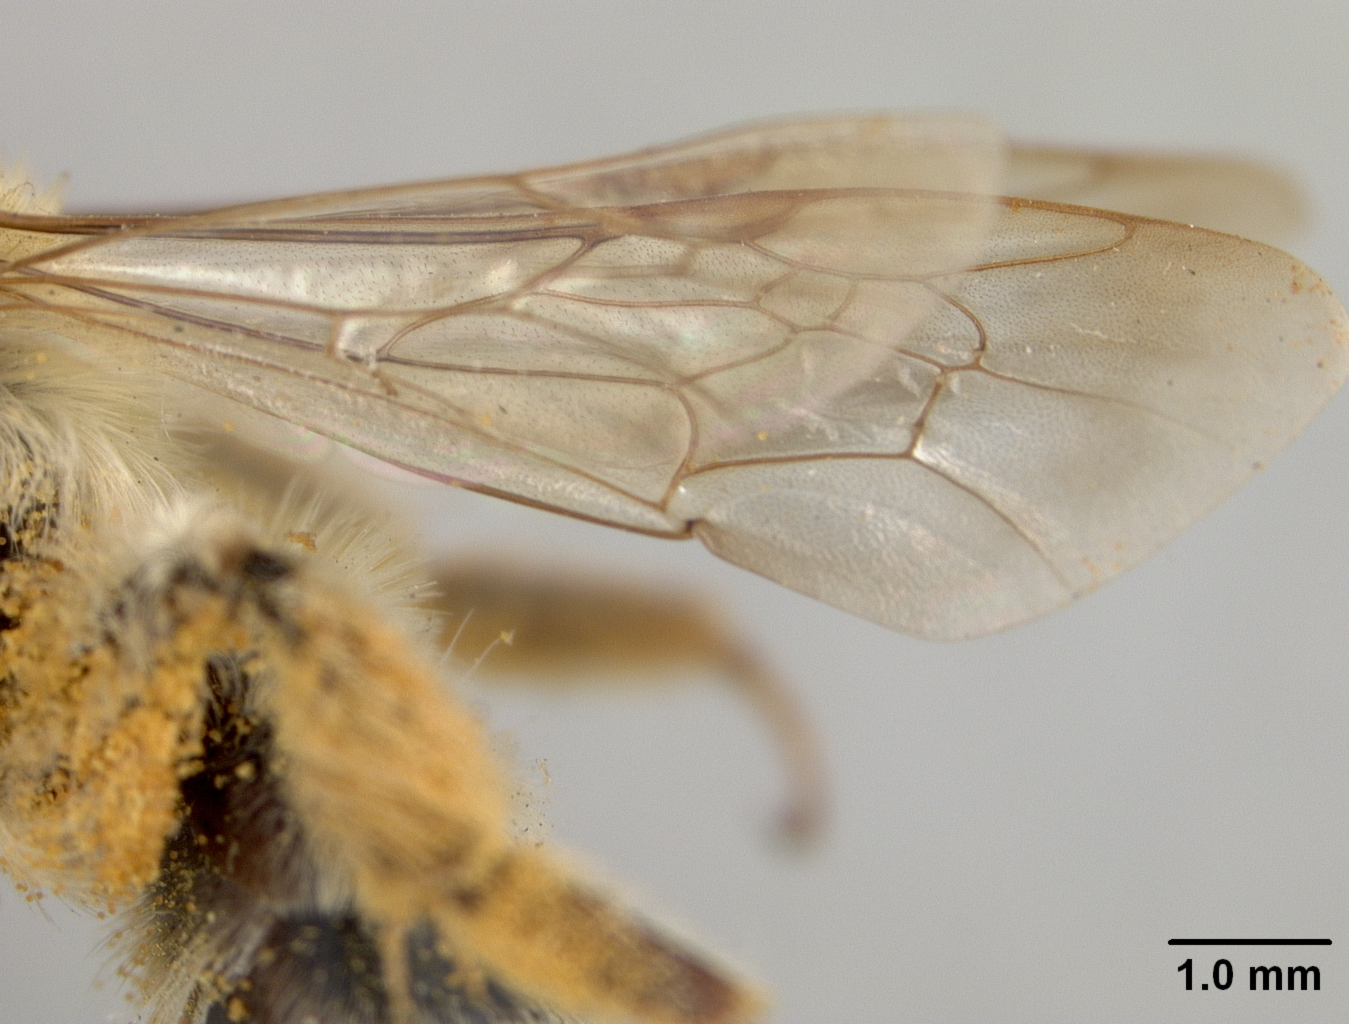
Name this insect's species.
Andrena mentzeliae
